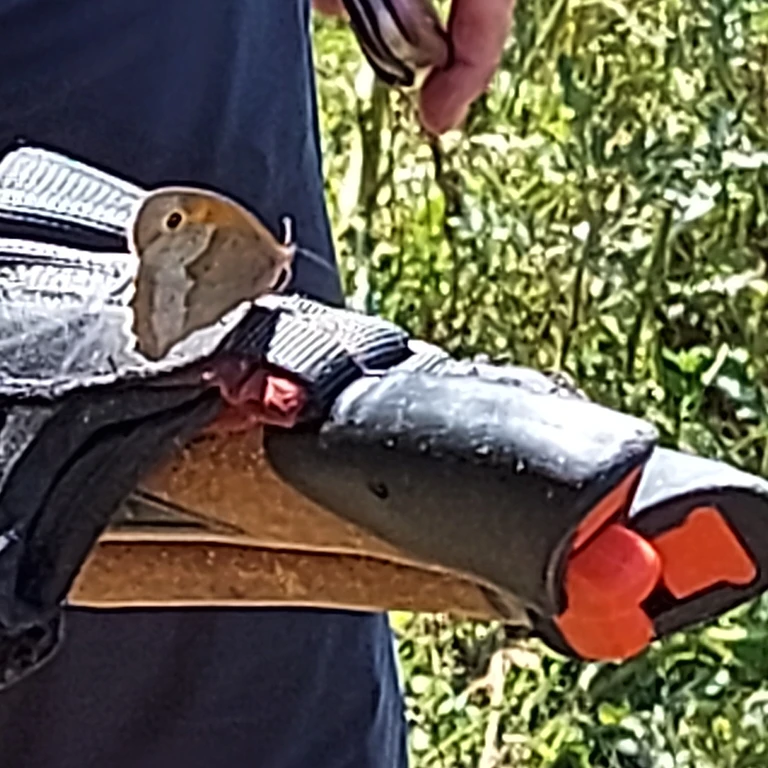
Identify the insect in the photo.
Maniola jurtina
